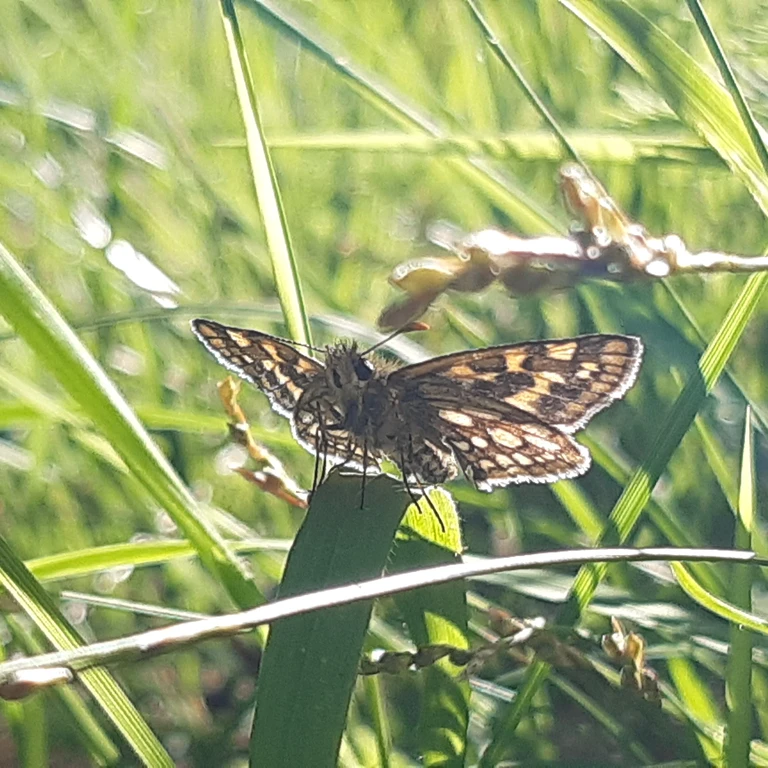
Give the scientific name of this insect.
Carterocephalus palaemon
